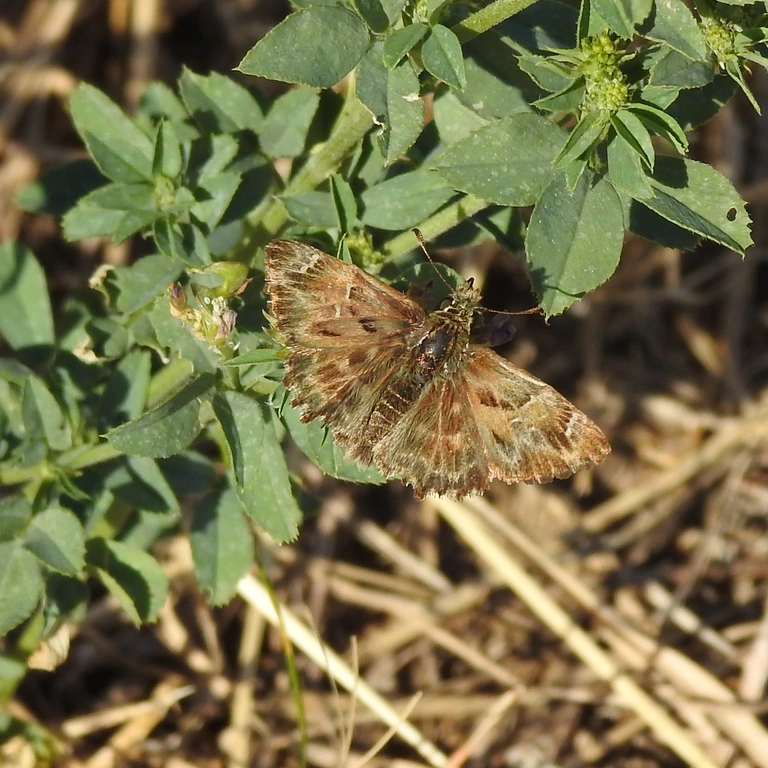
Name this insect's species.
Carcharodus alceae
